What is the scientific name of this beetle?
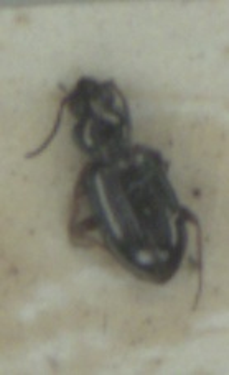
Bembidion lampros
